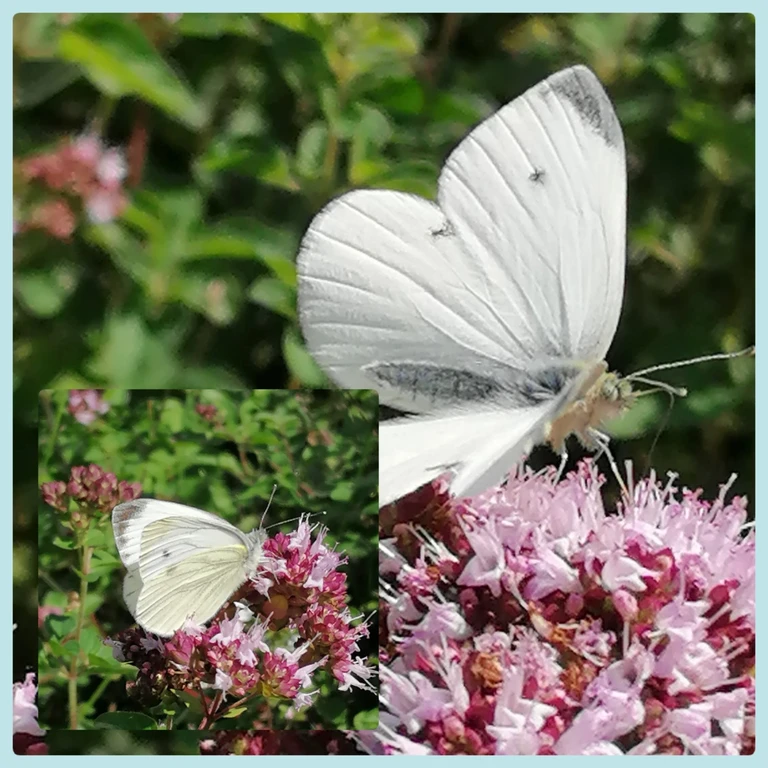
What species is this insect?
Pieris rapae
